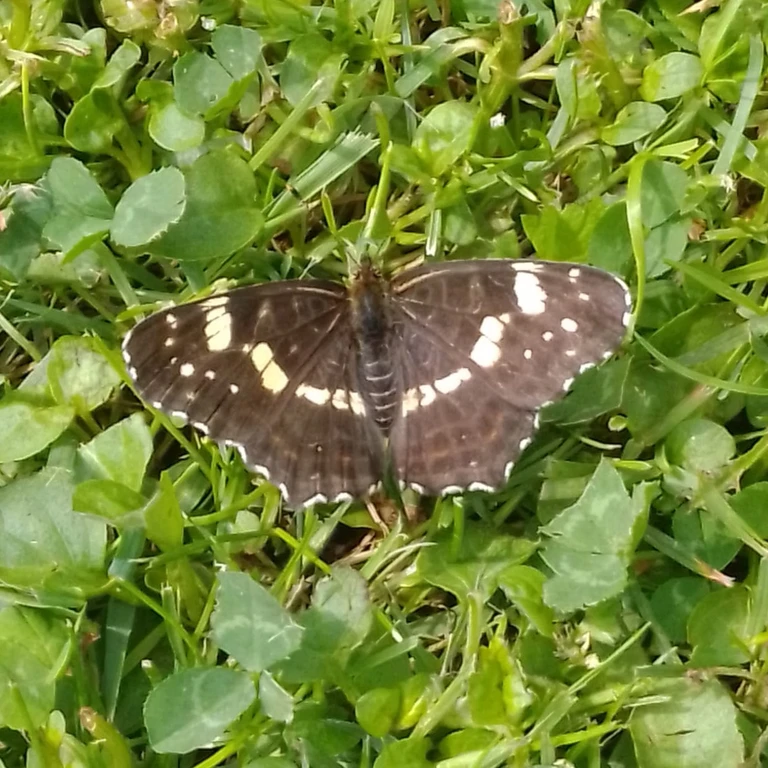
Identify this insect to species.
Araschnia levana
